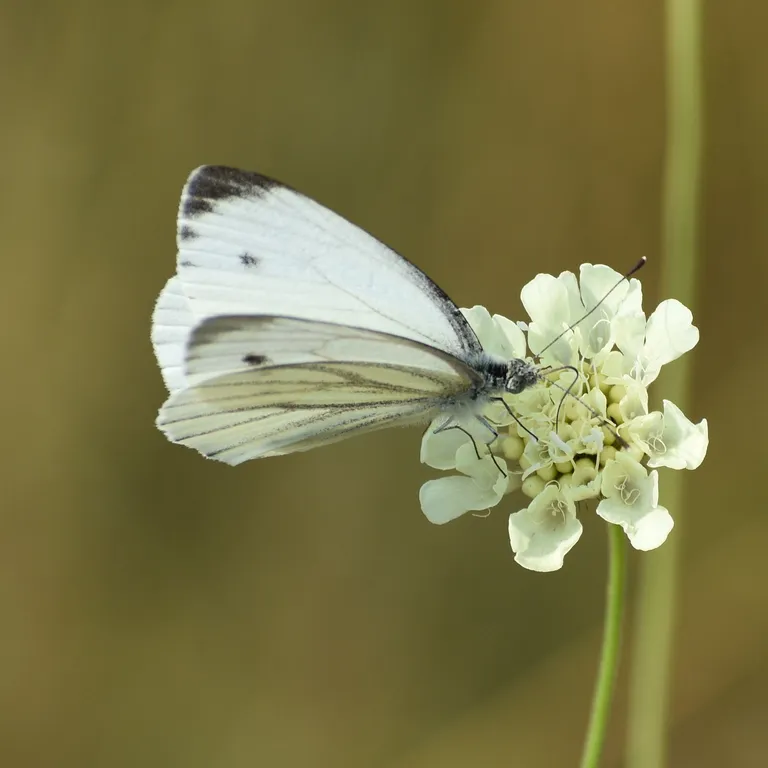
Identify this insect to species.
Pieris napi
